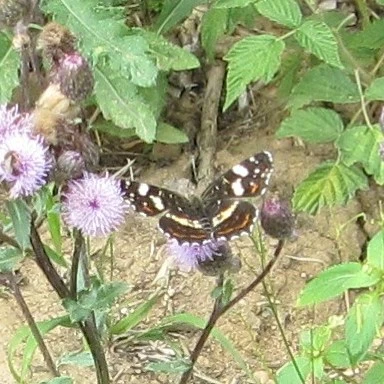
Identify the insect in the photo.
Araschnia levana
